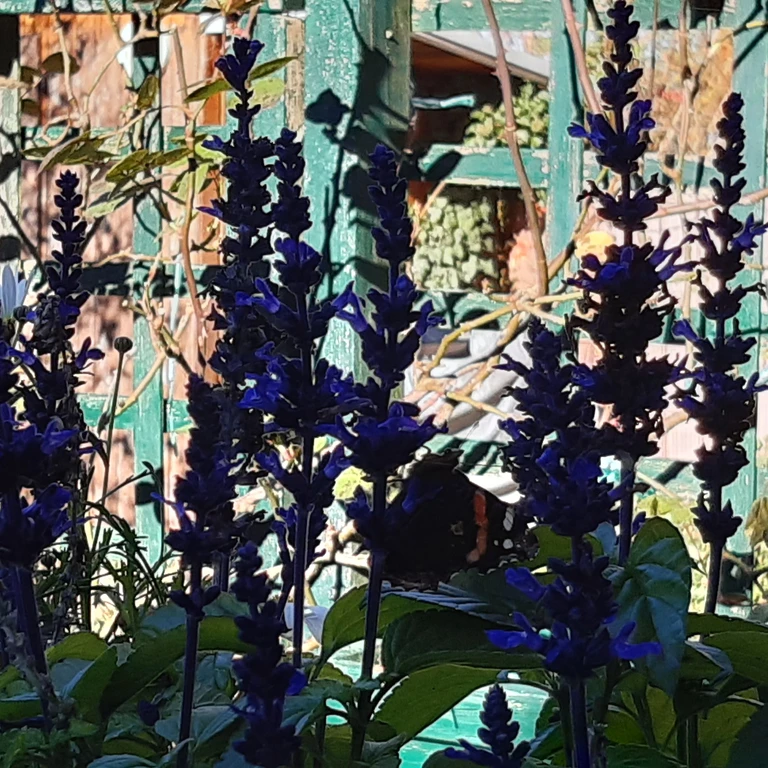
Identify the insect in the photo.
Vanessa atalanta
